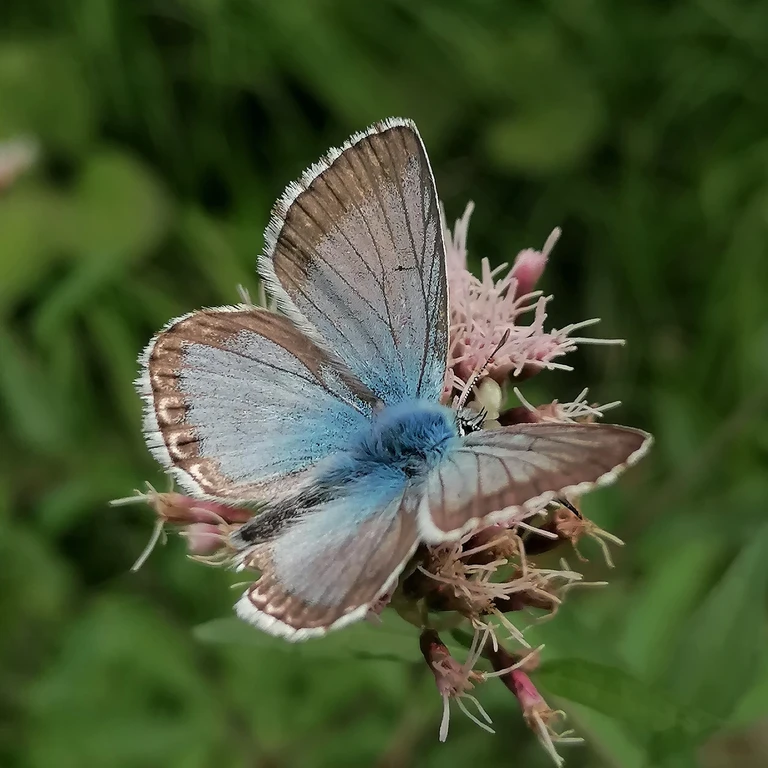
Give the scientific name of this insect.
Lysandra coridon
